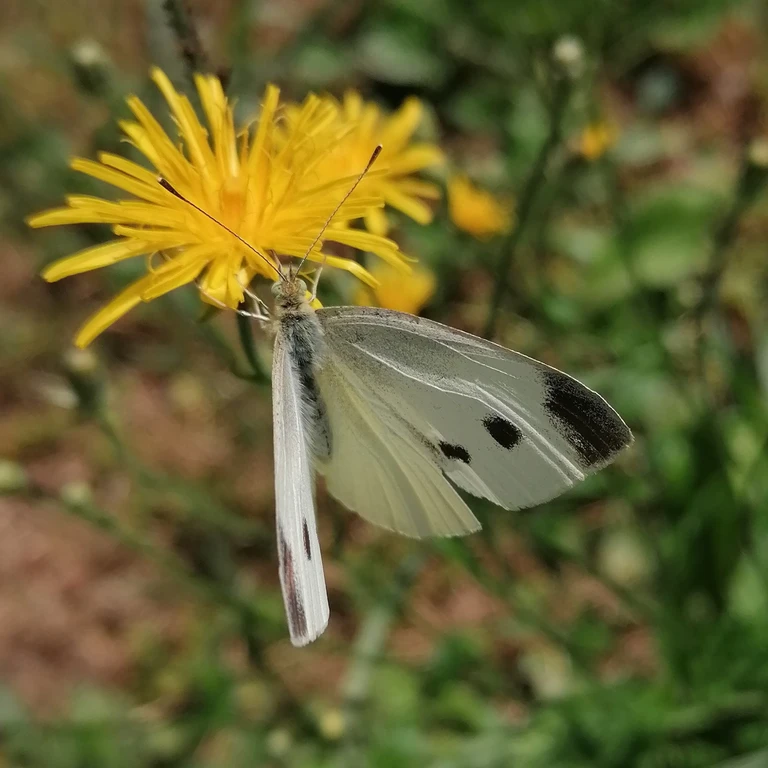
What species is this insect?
Pieris rapae
